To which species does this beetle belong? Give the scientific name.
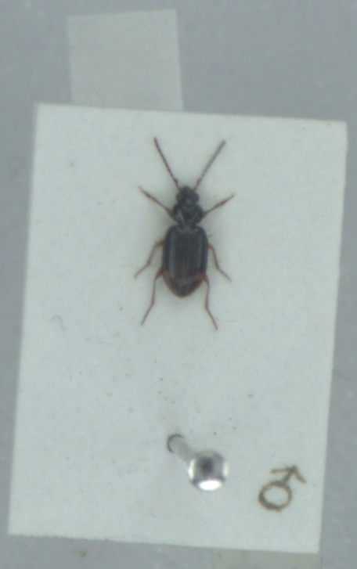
Bembidion biguttatum
